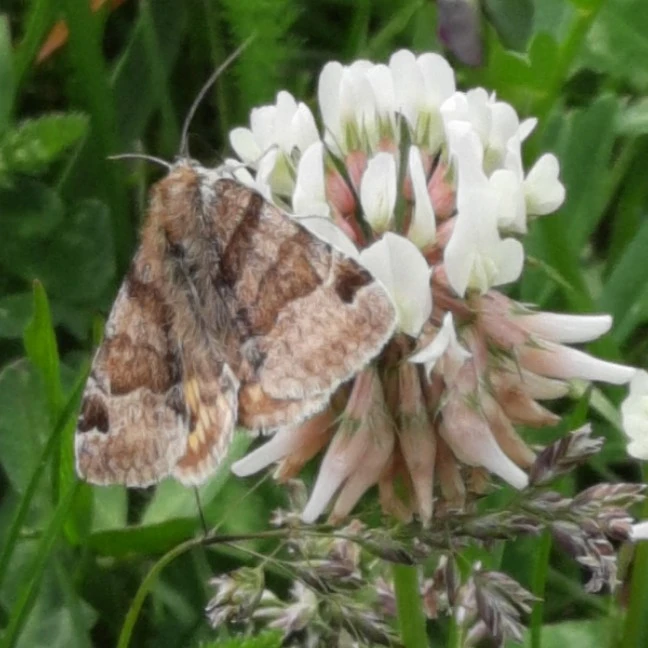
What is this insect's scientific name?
Euclidia glyphica
